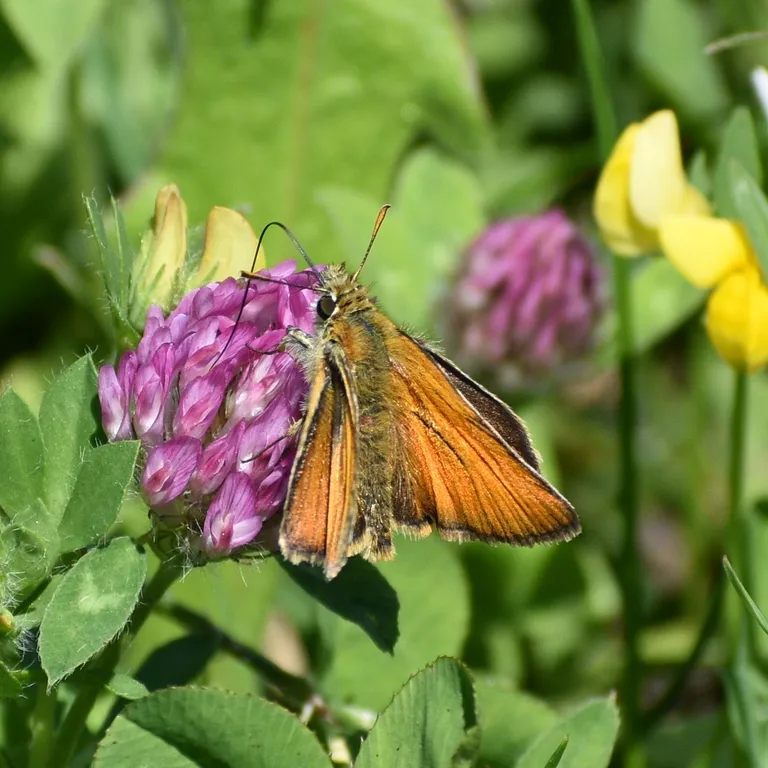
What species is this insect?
Thymelicus sylvestris
